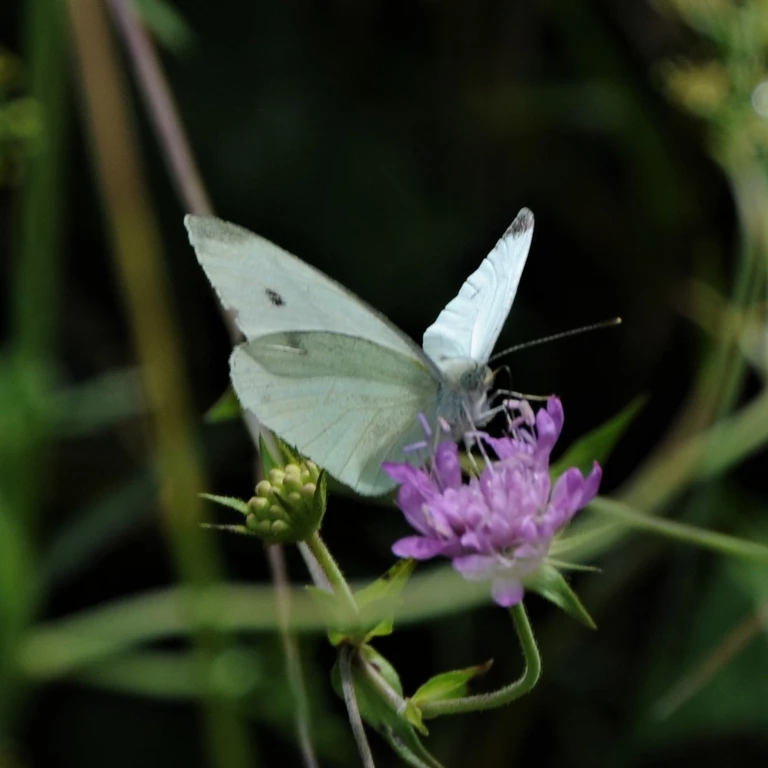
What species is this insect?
Pieris rapae
